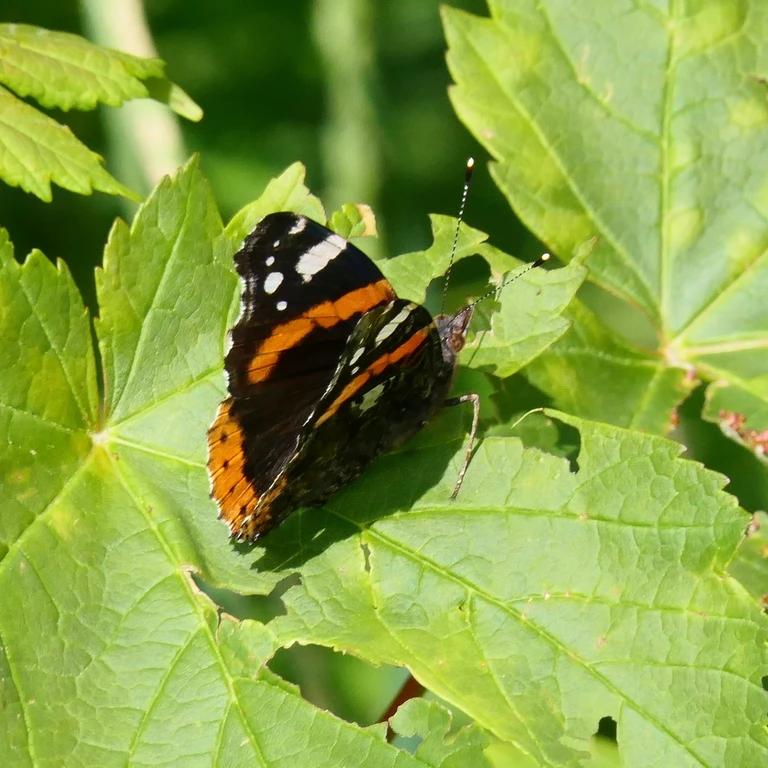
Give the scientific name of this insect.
Vanessa atalanta
